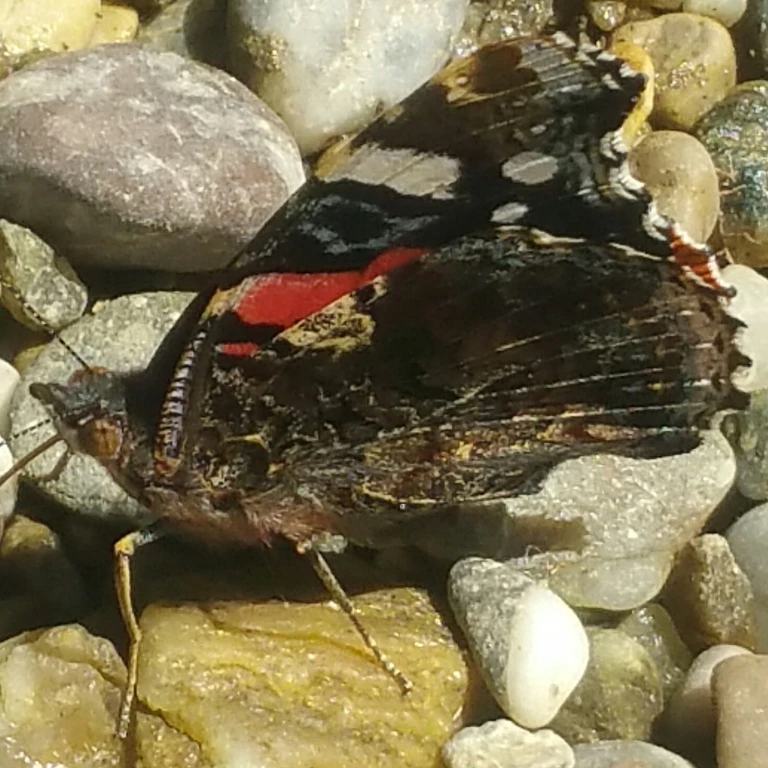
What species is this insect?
Vanessa atalanta
